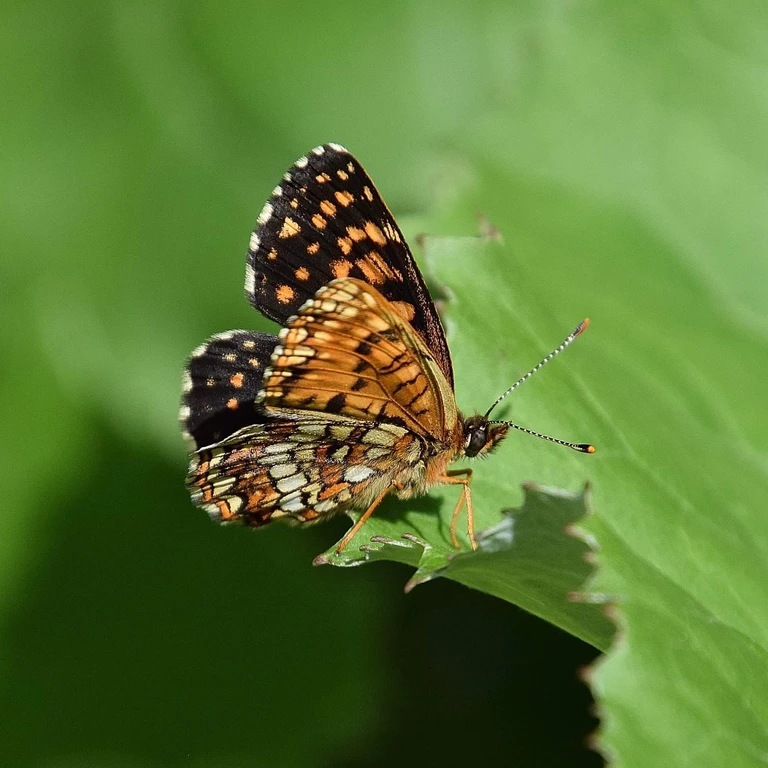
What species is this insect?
Melitaea diamina
